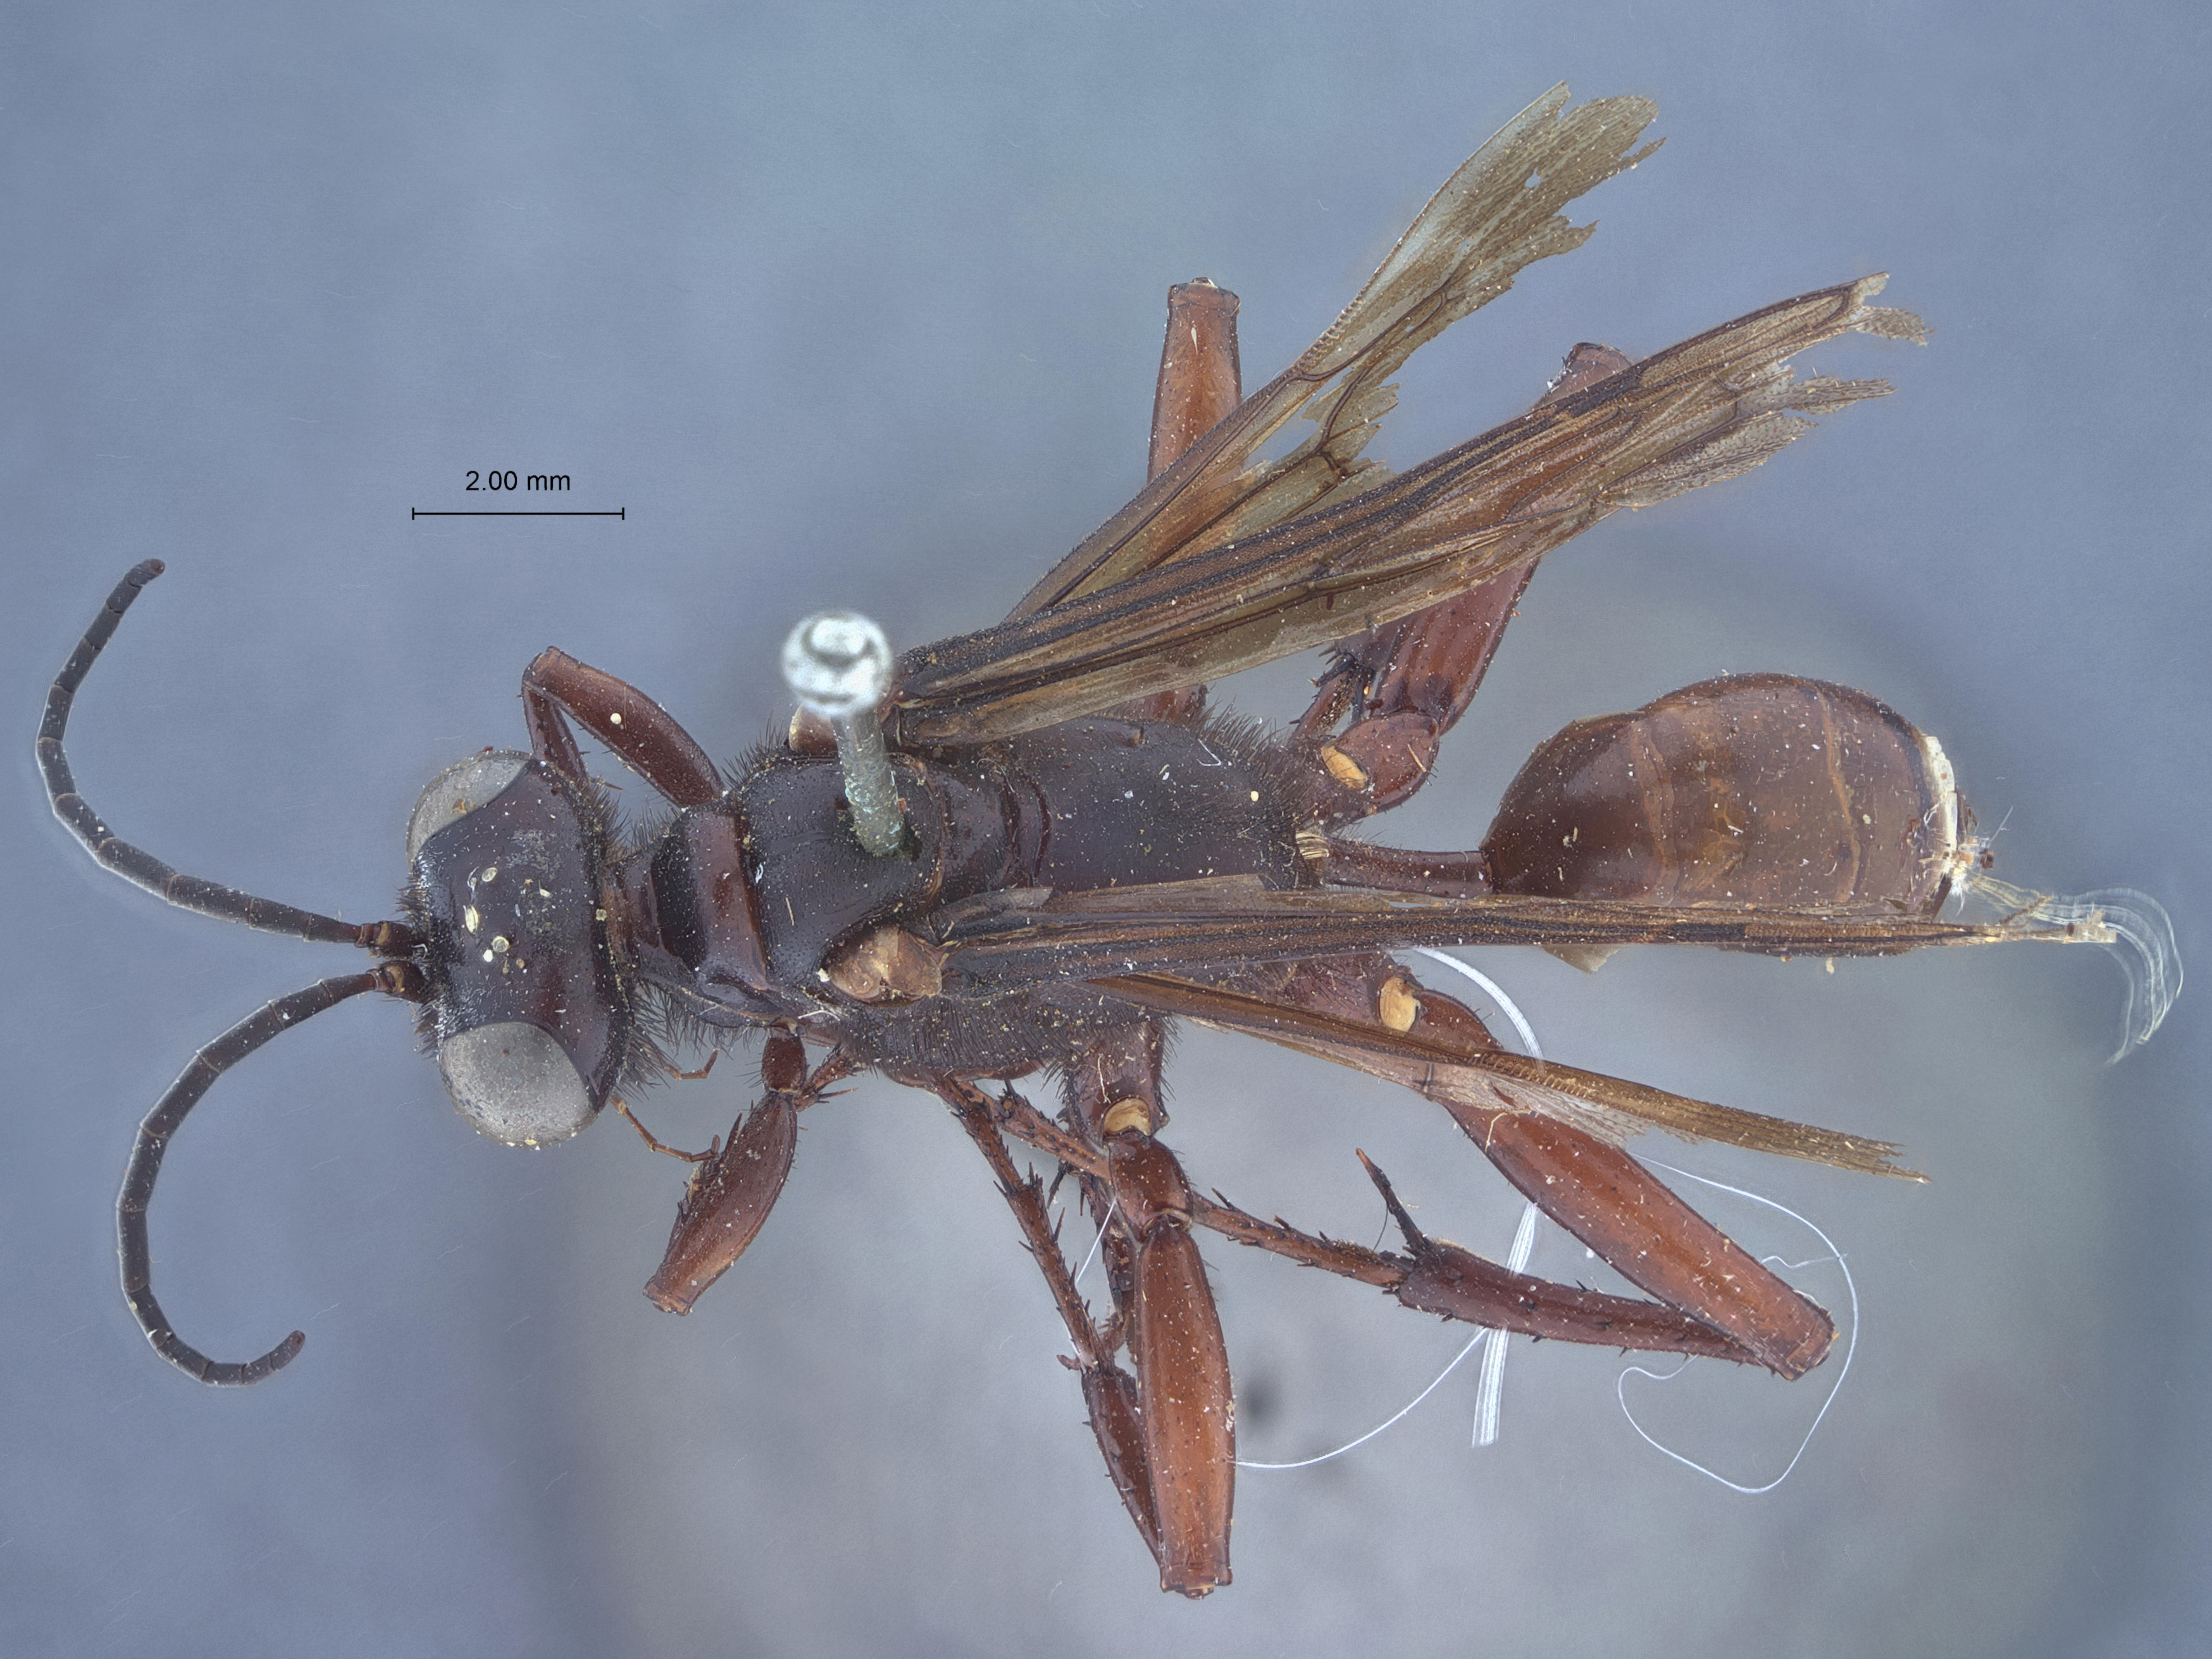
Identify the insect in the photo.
Priononyx brunnipes
